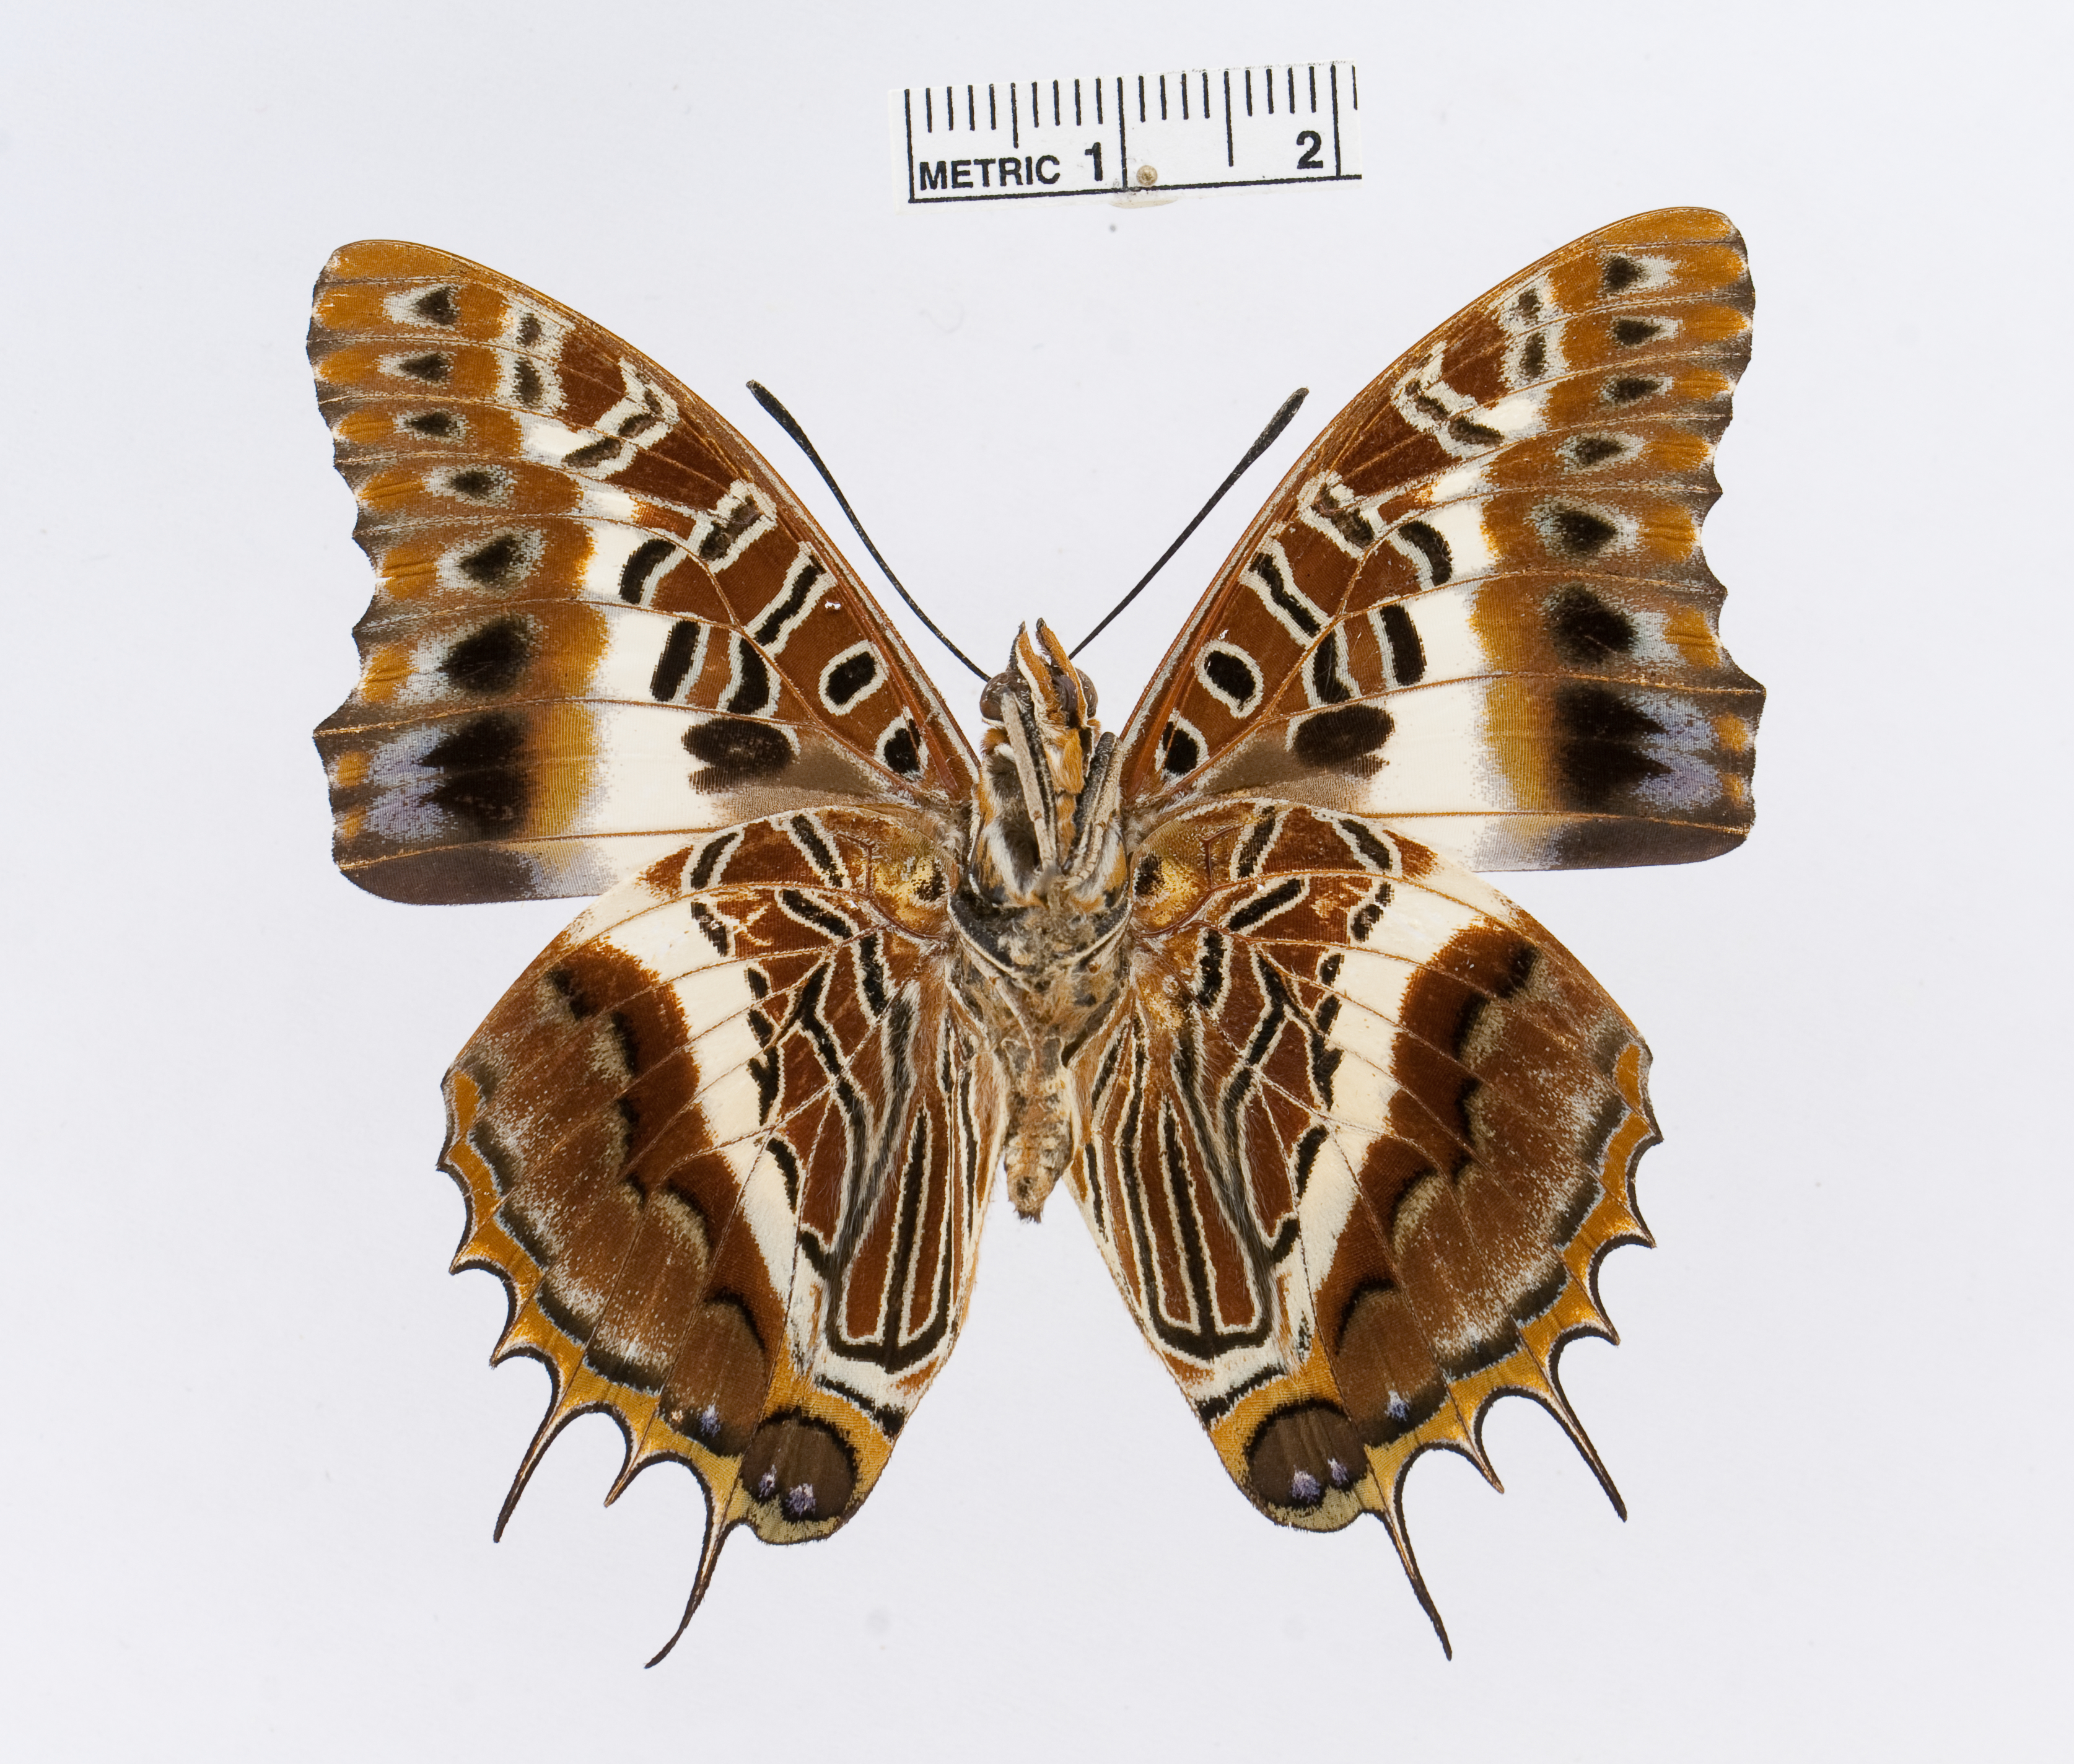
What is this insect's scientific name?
Charaxes andara
